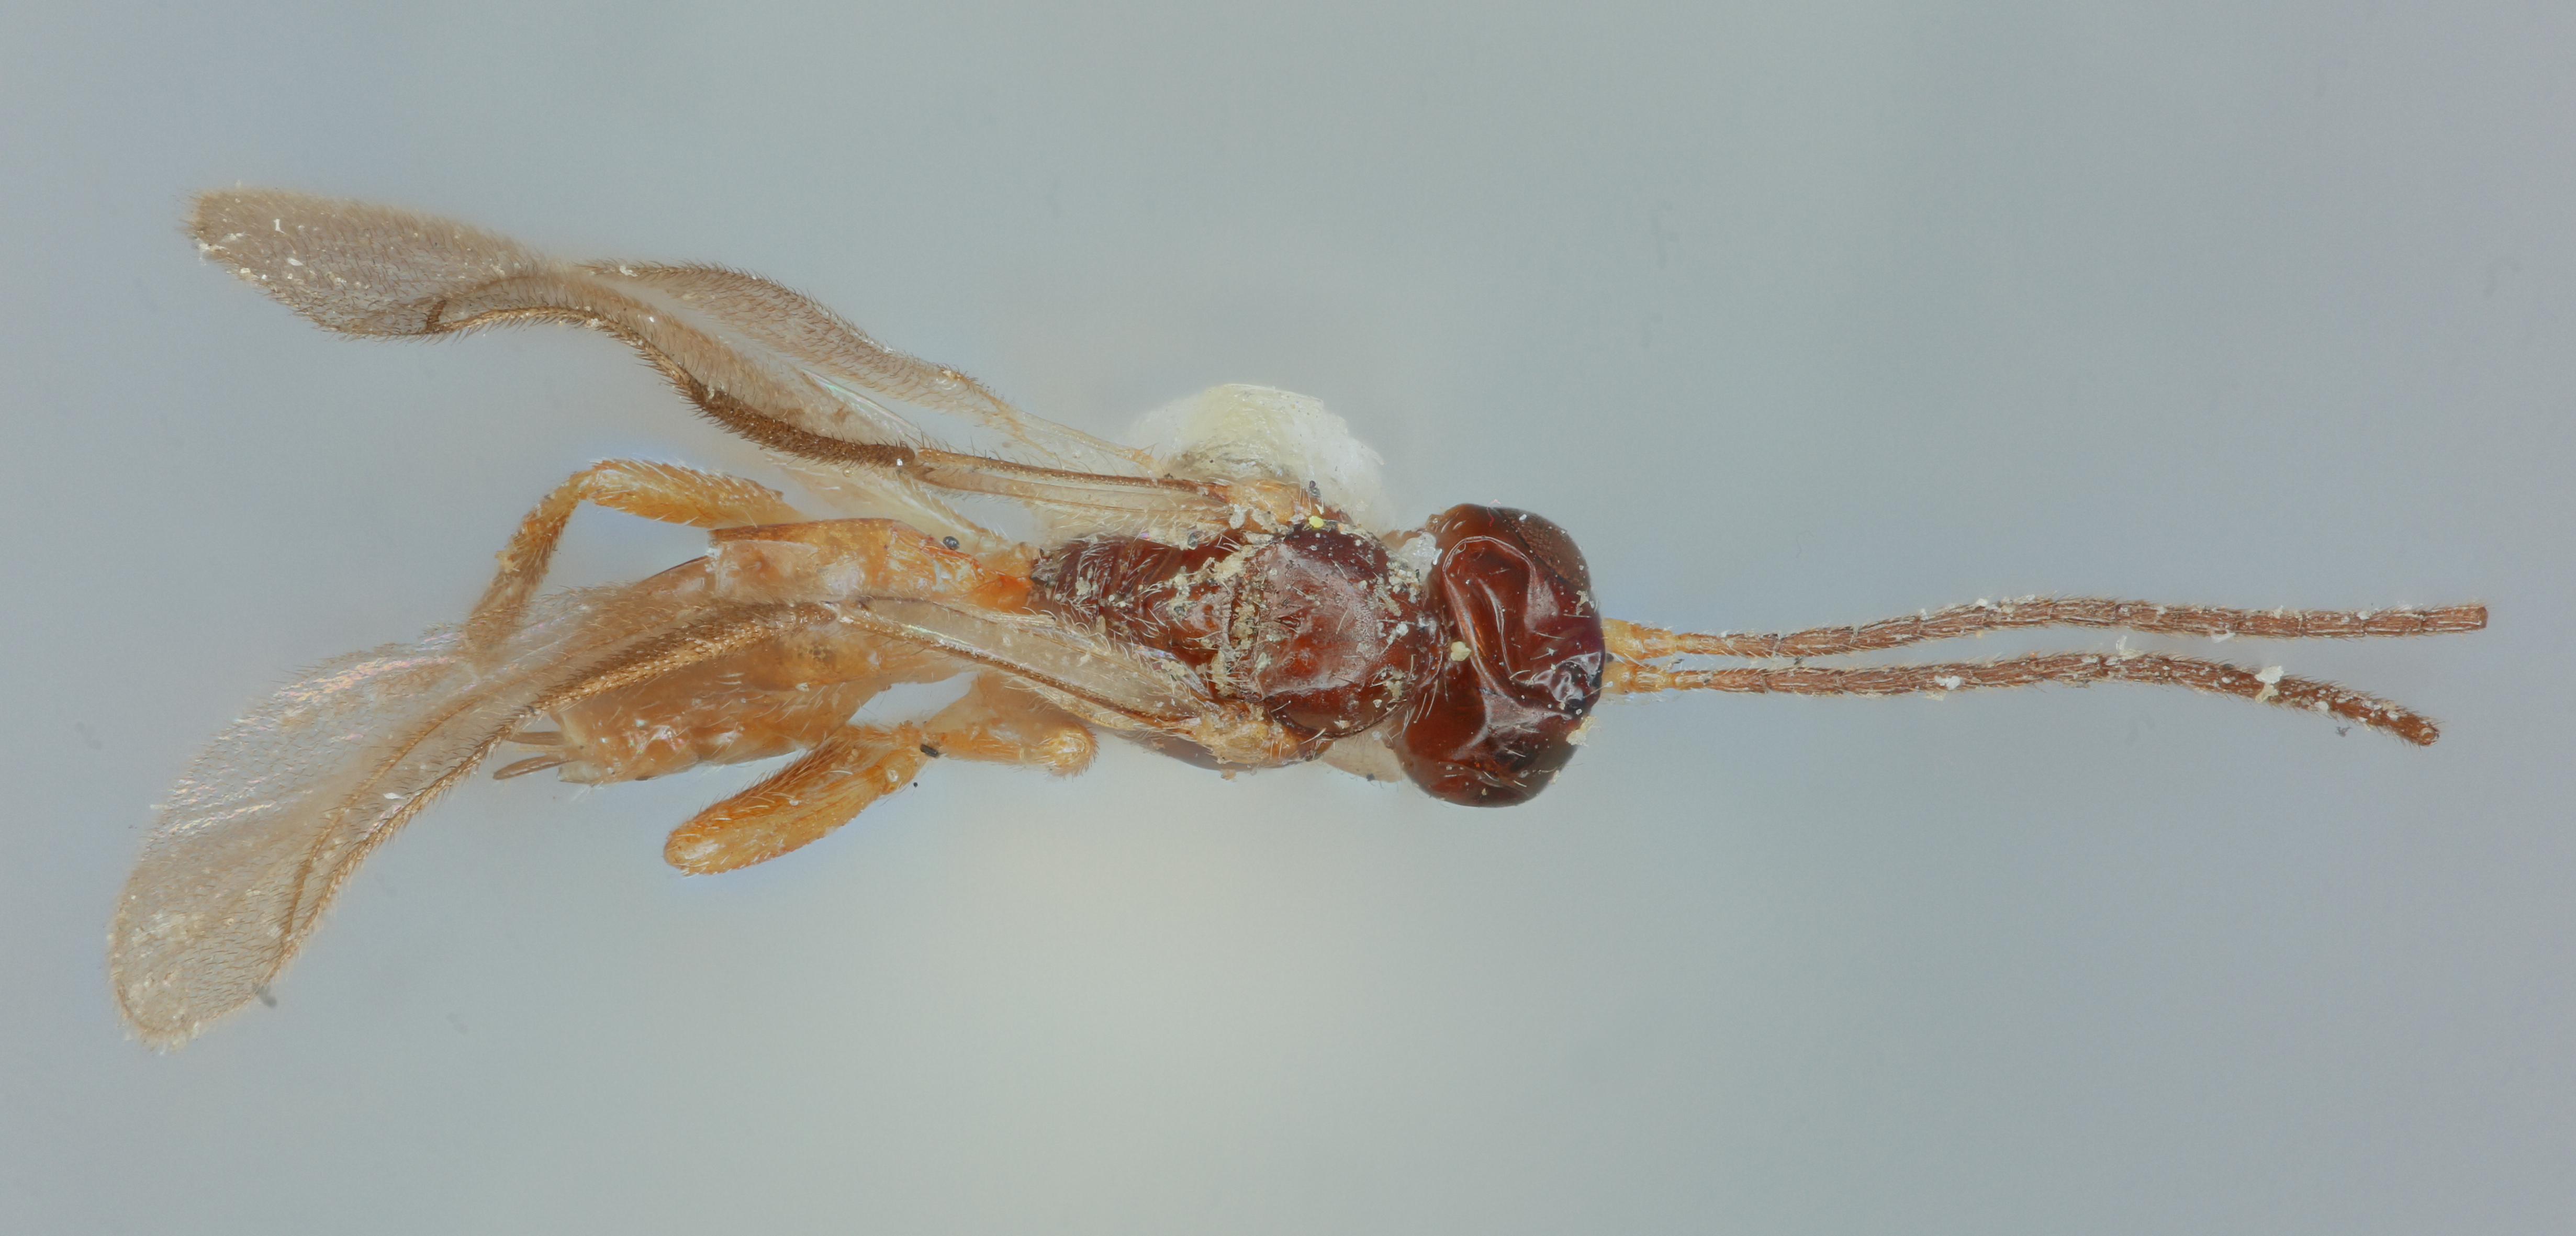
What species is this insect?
Dacnusa oscinidis
